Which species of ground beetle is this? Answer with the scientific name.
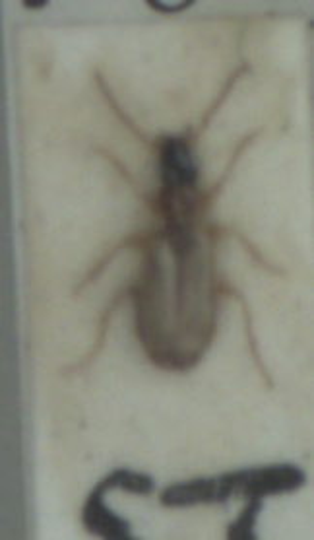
Philorhizus melanocephalus
